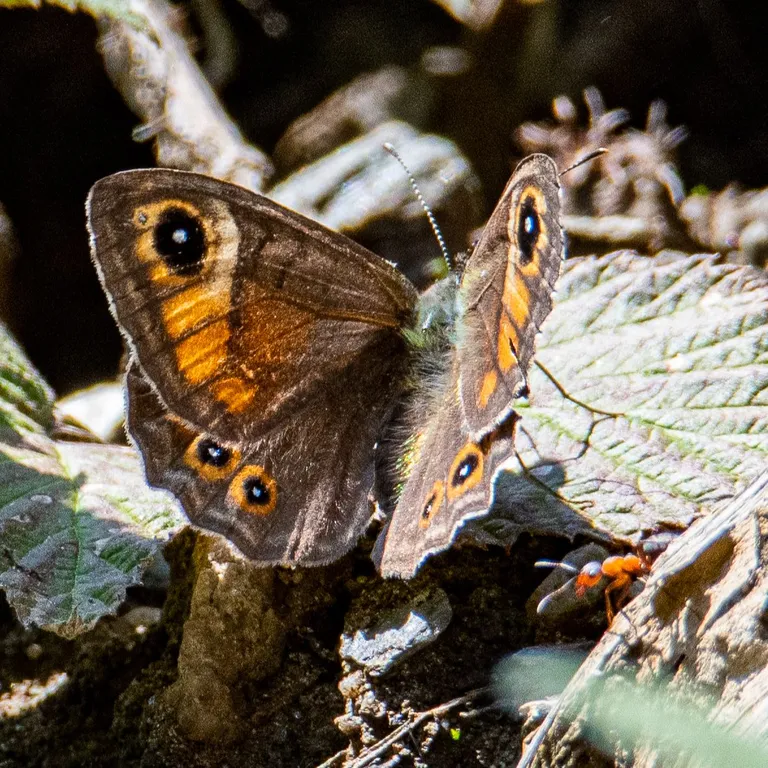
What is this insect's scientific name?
Lasiommata maera (also Pararge maera)
